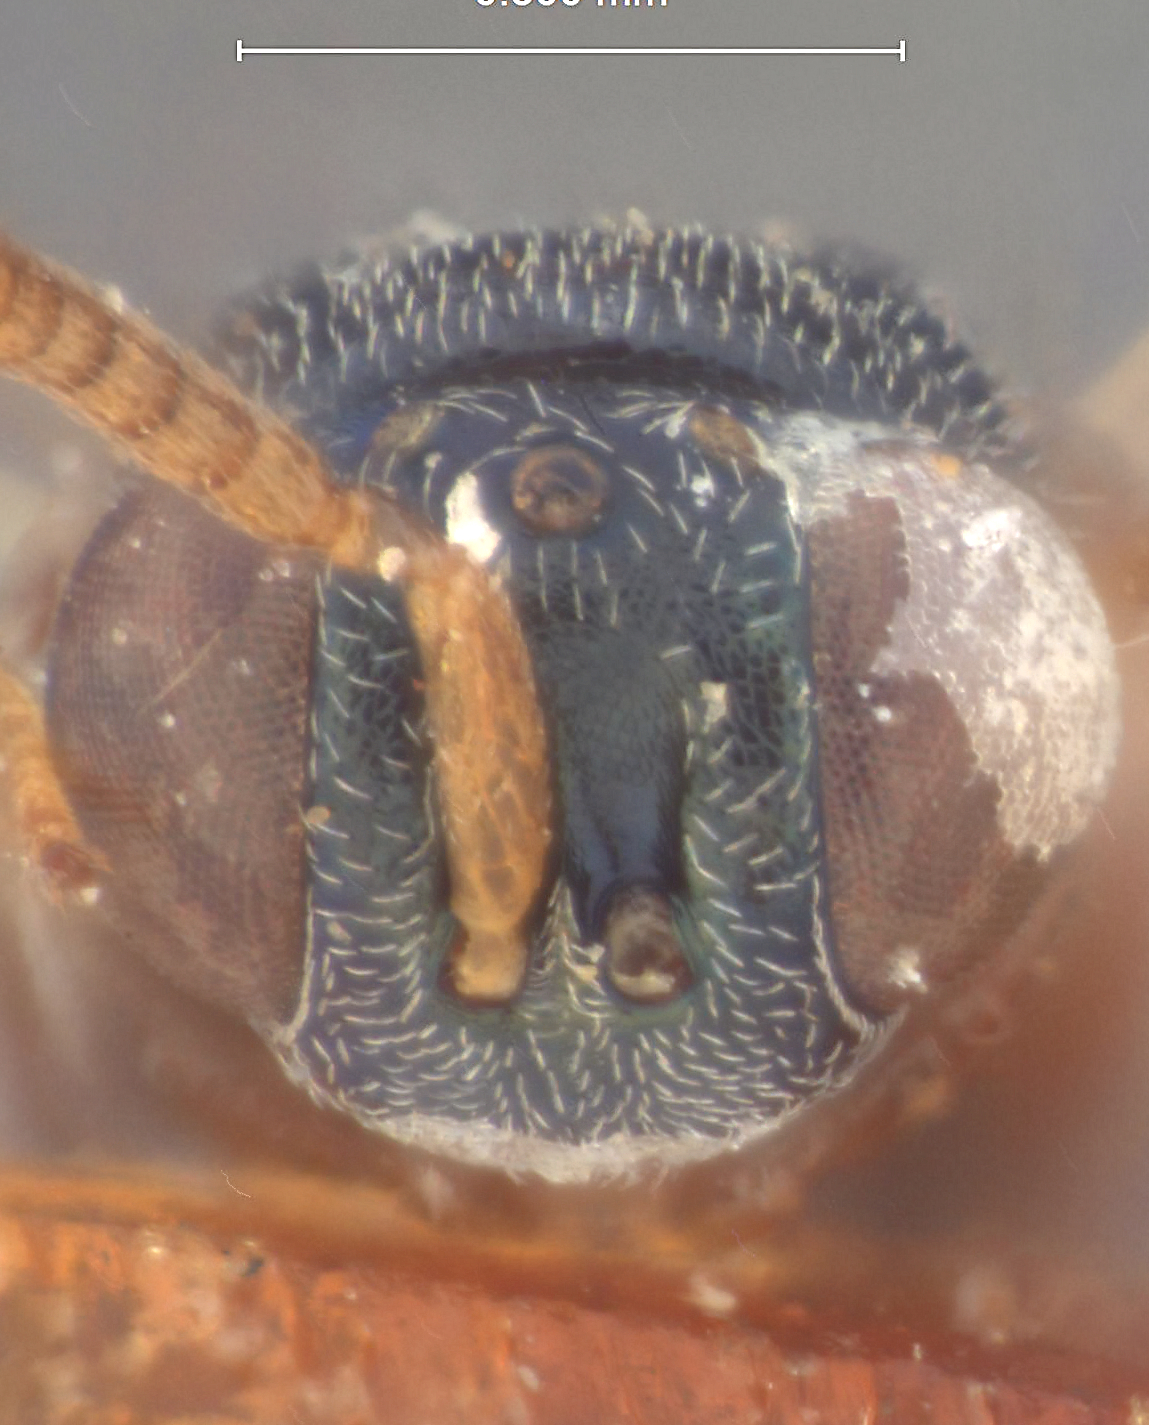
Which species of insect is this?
Podagrion ahlonei
